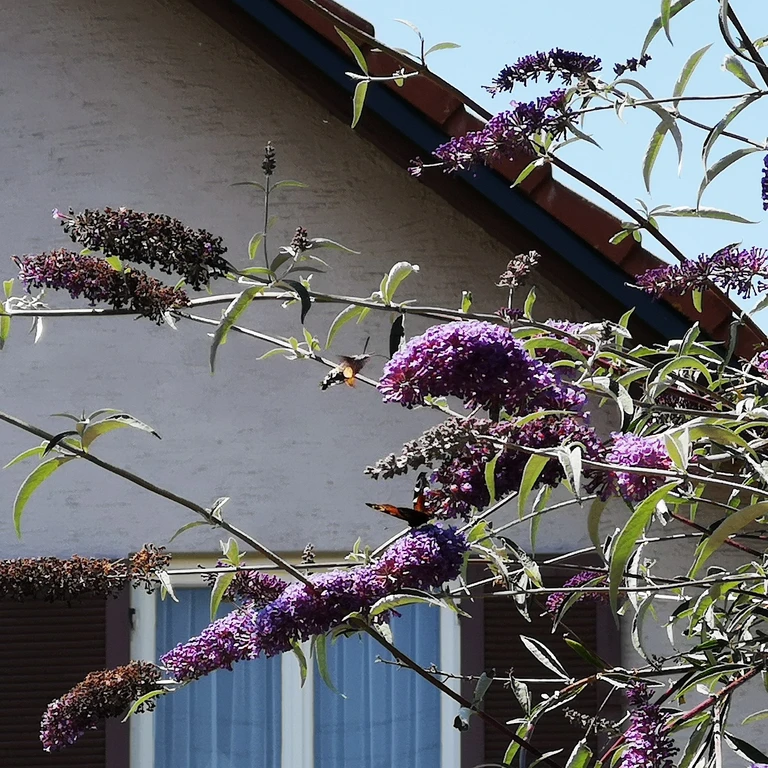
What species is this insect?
Macroglossum stellatarum
